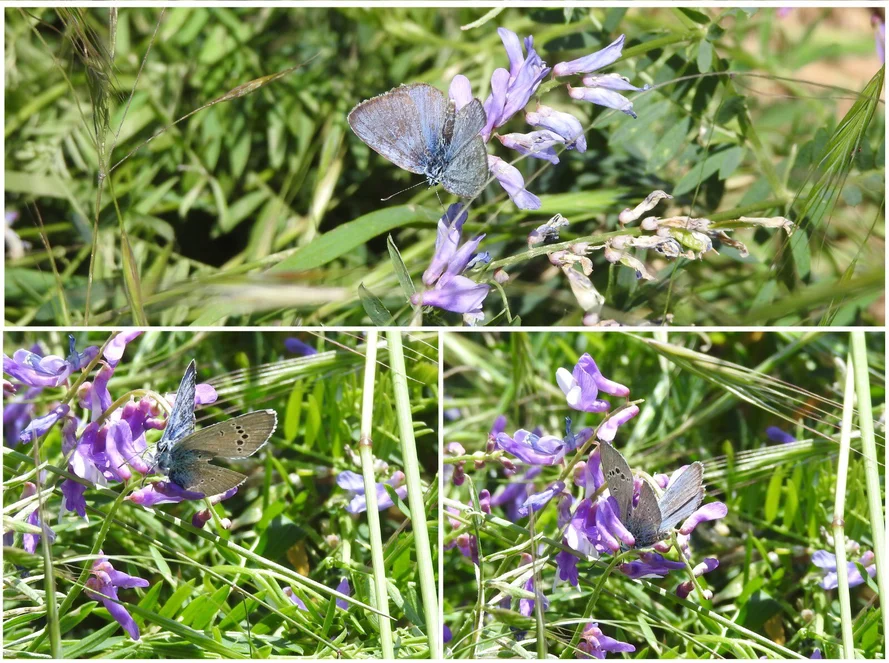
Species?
Glaucopsyche alexis
